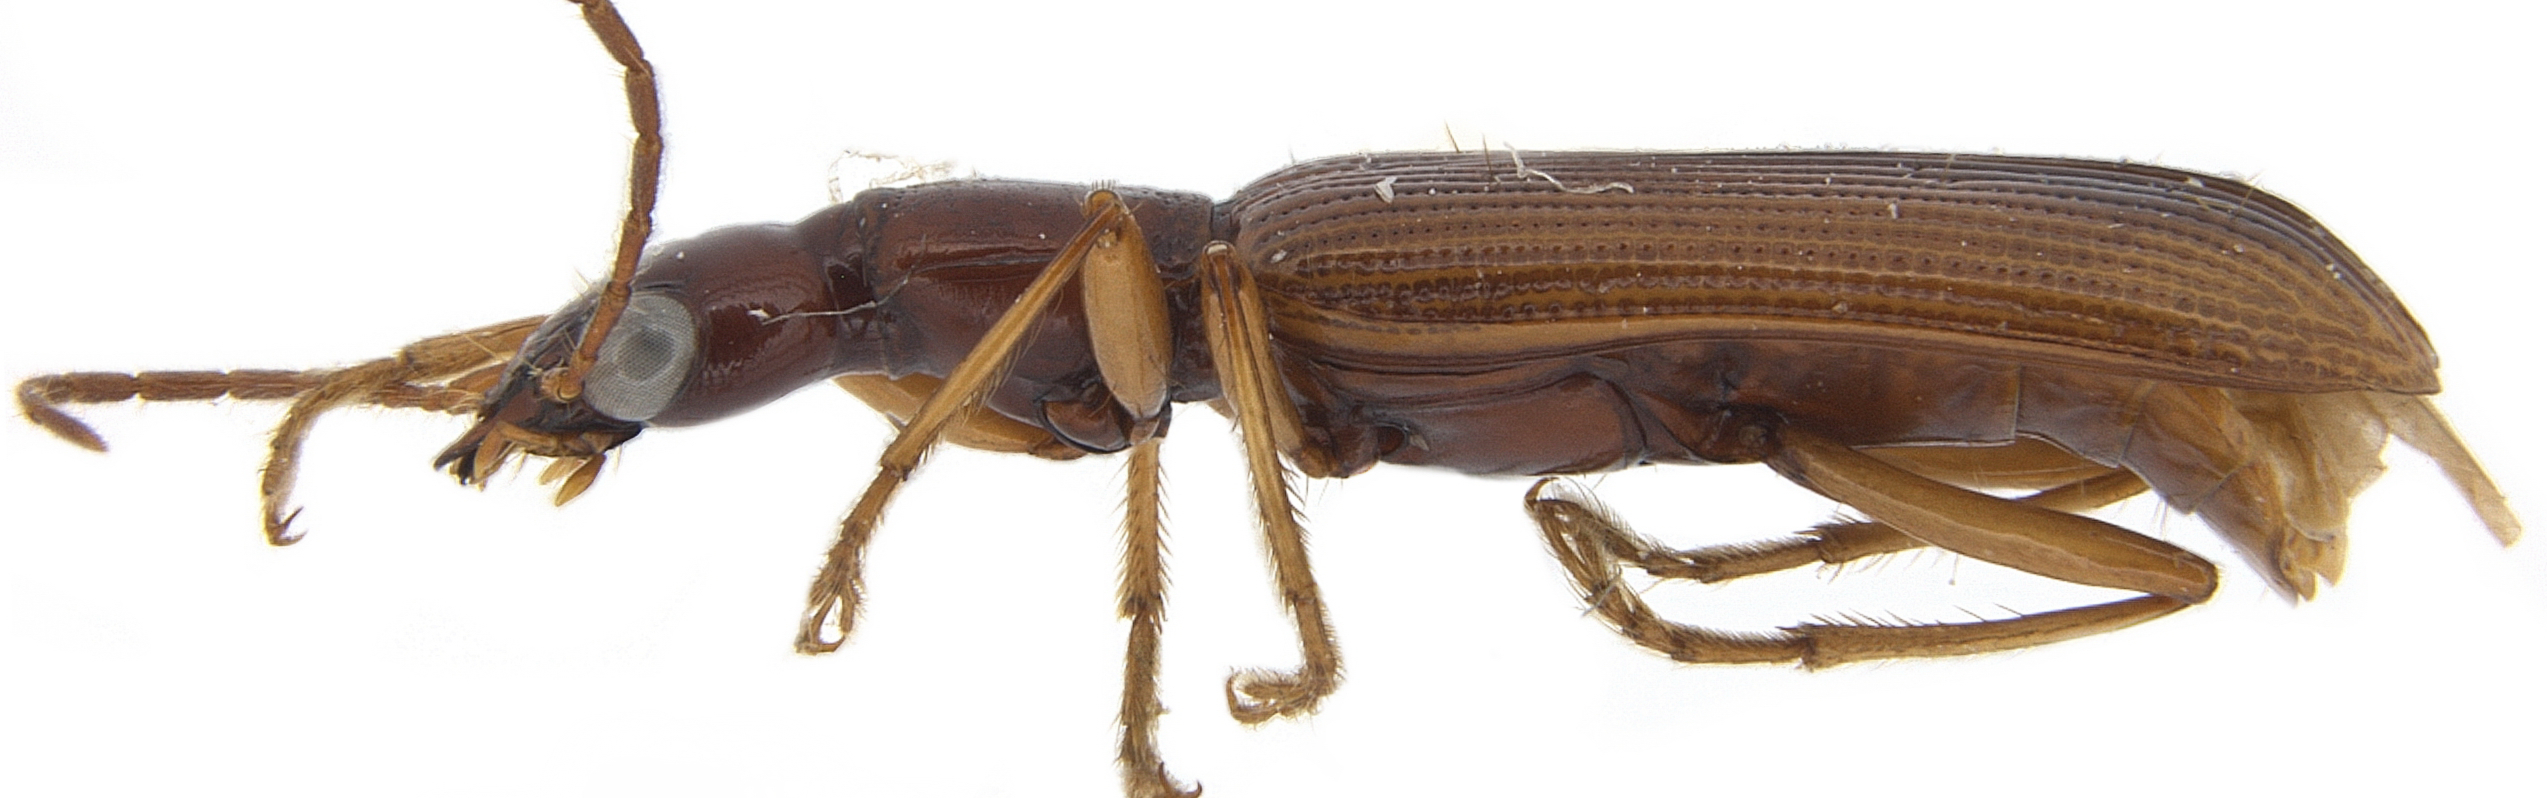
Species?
Leptotrachelus puncticollis
